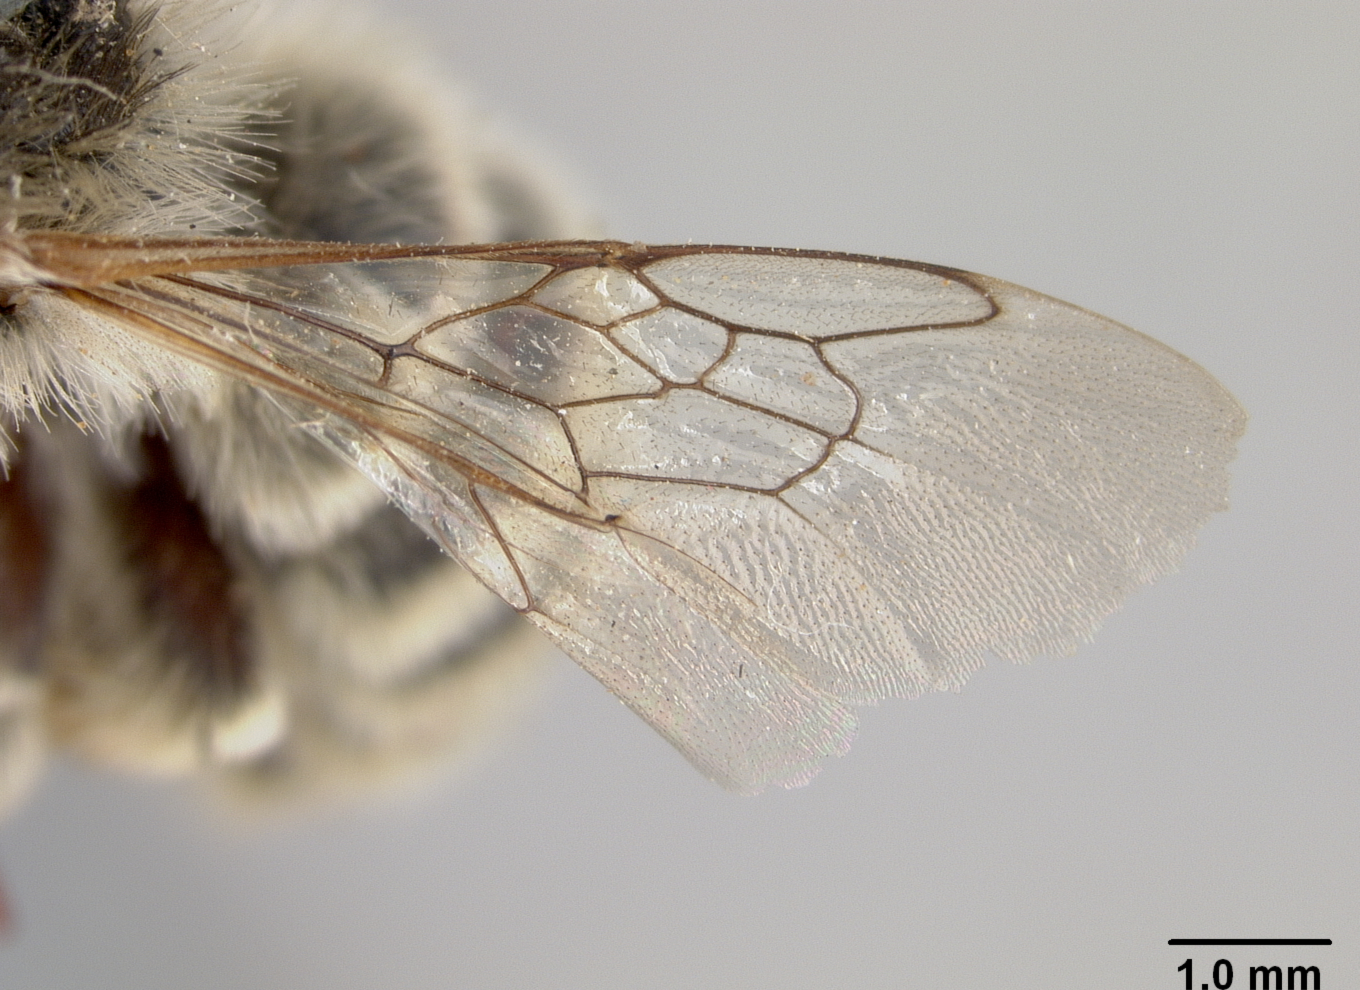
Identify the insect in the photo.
Melissodes grindeliae
